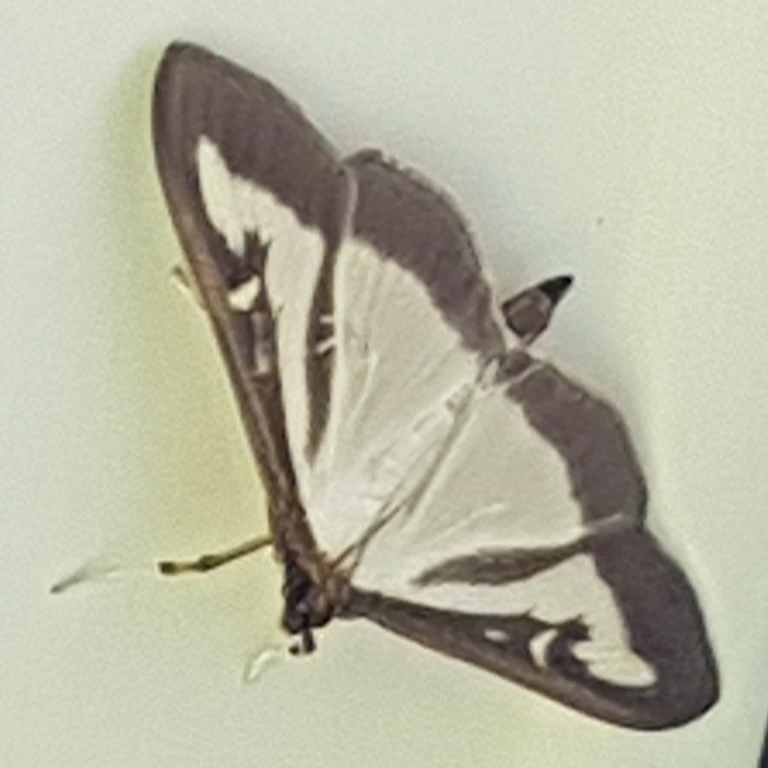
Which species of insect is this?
Cydalima perspectalis
